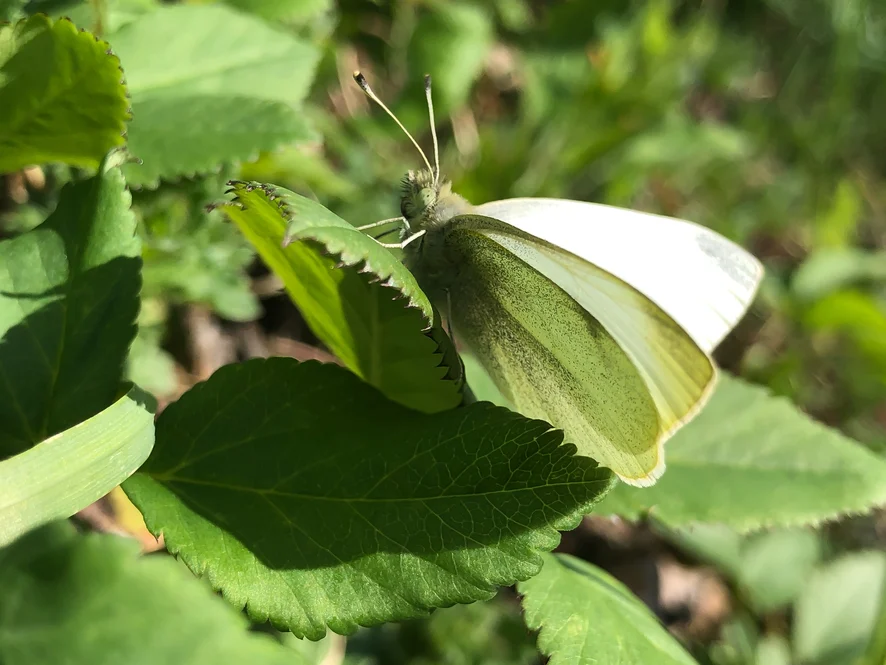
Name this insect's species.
Pieris rapae
